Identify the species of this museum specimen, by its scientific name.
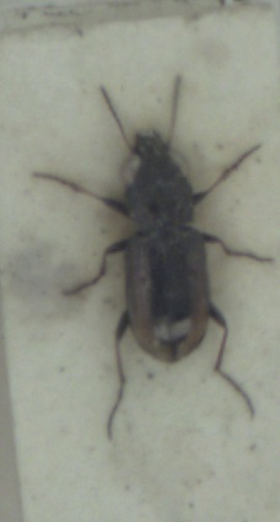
Notiophilus biguttatus
